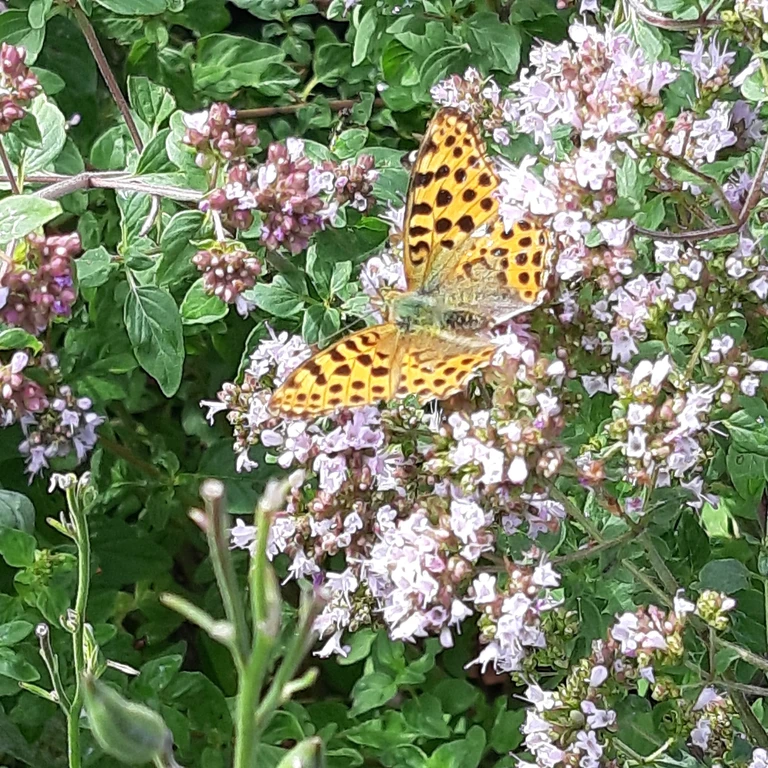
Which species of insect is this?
Issoria lathonia
